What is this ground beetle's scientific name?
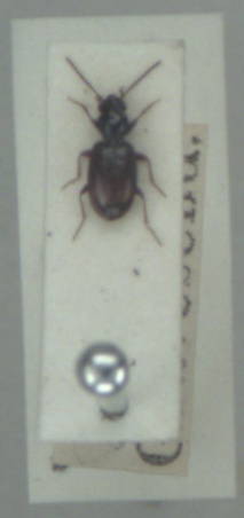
Bembidion normannum
